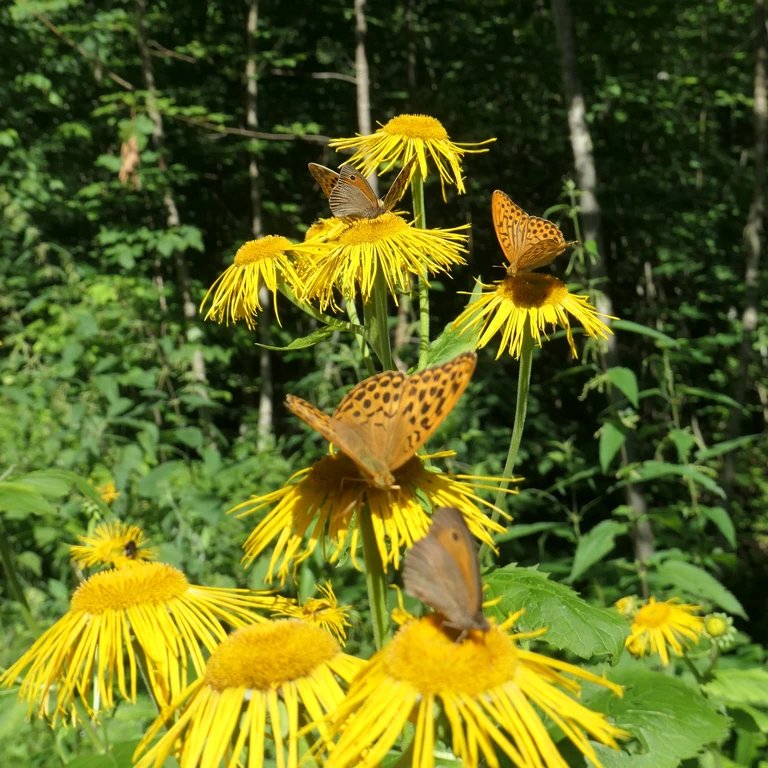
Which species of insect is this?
Argynnis paphia
